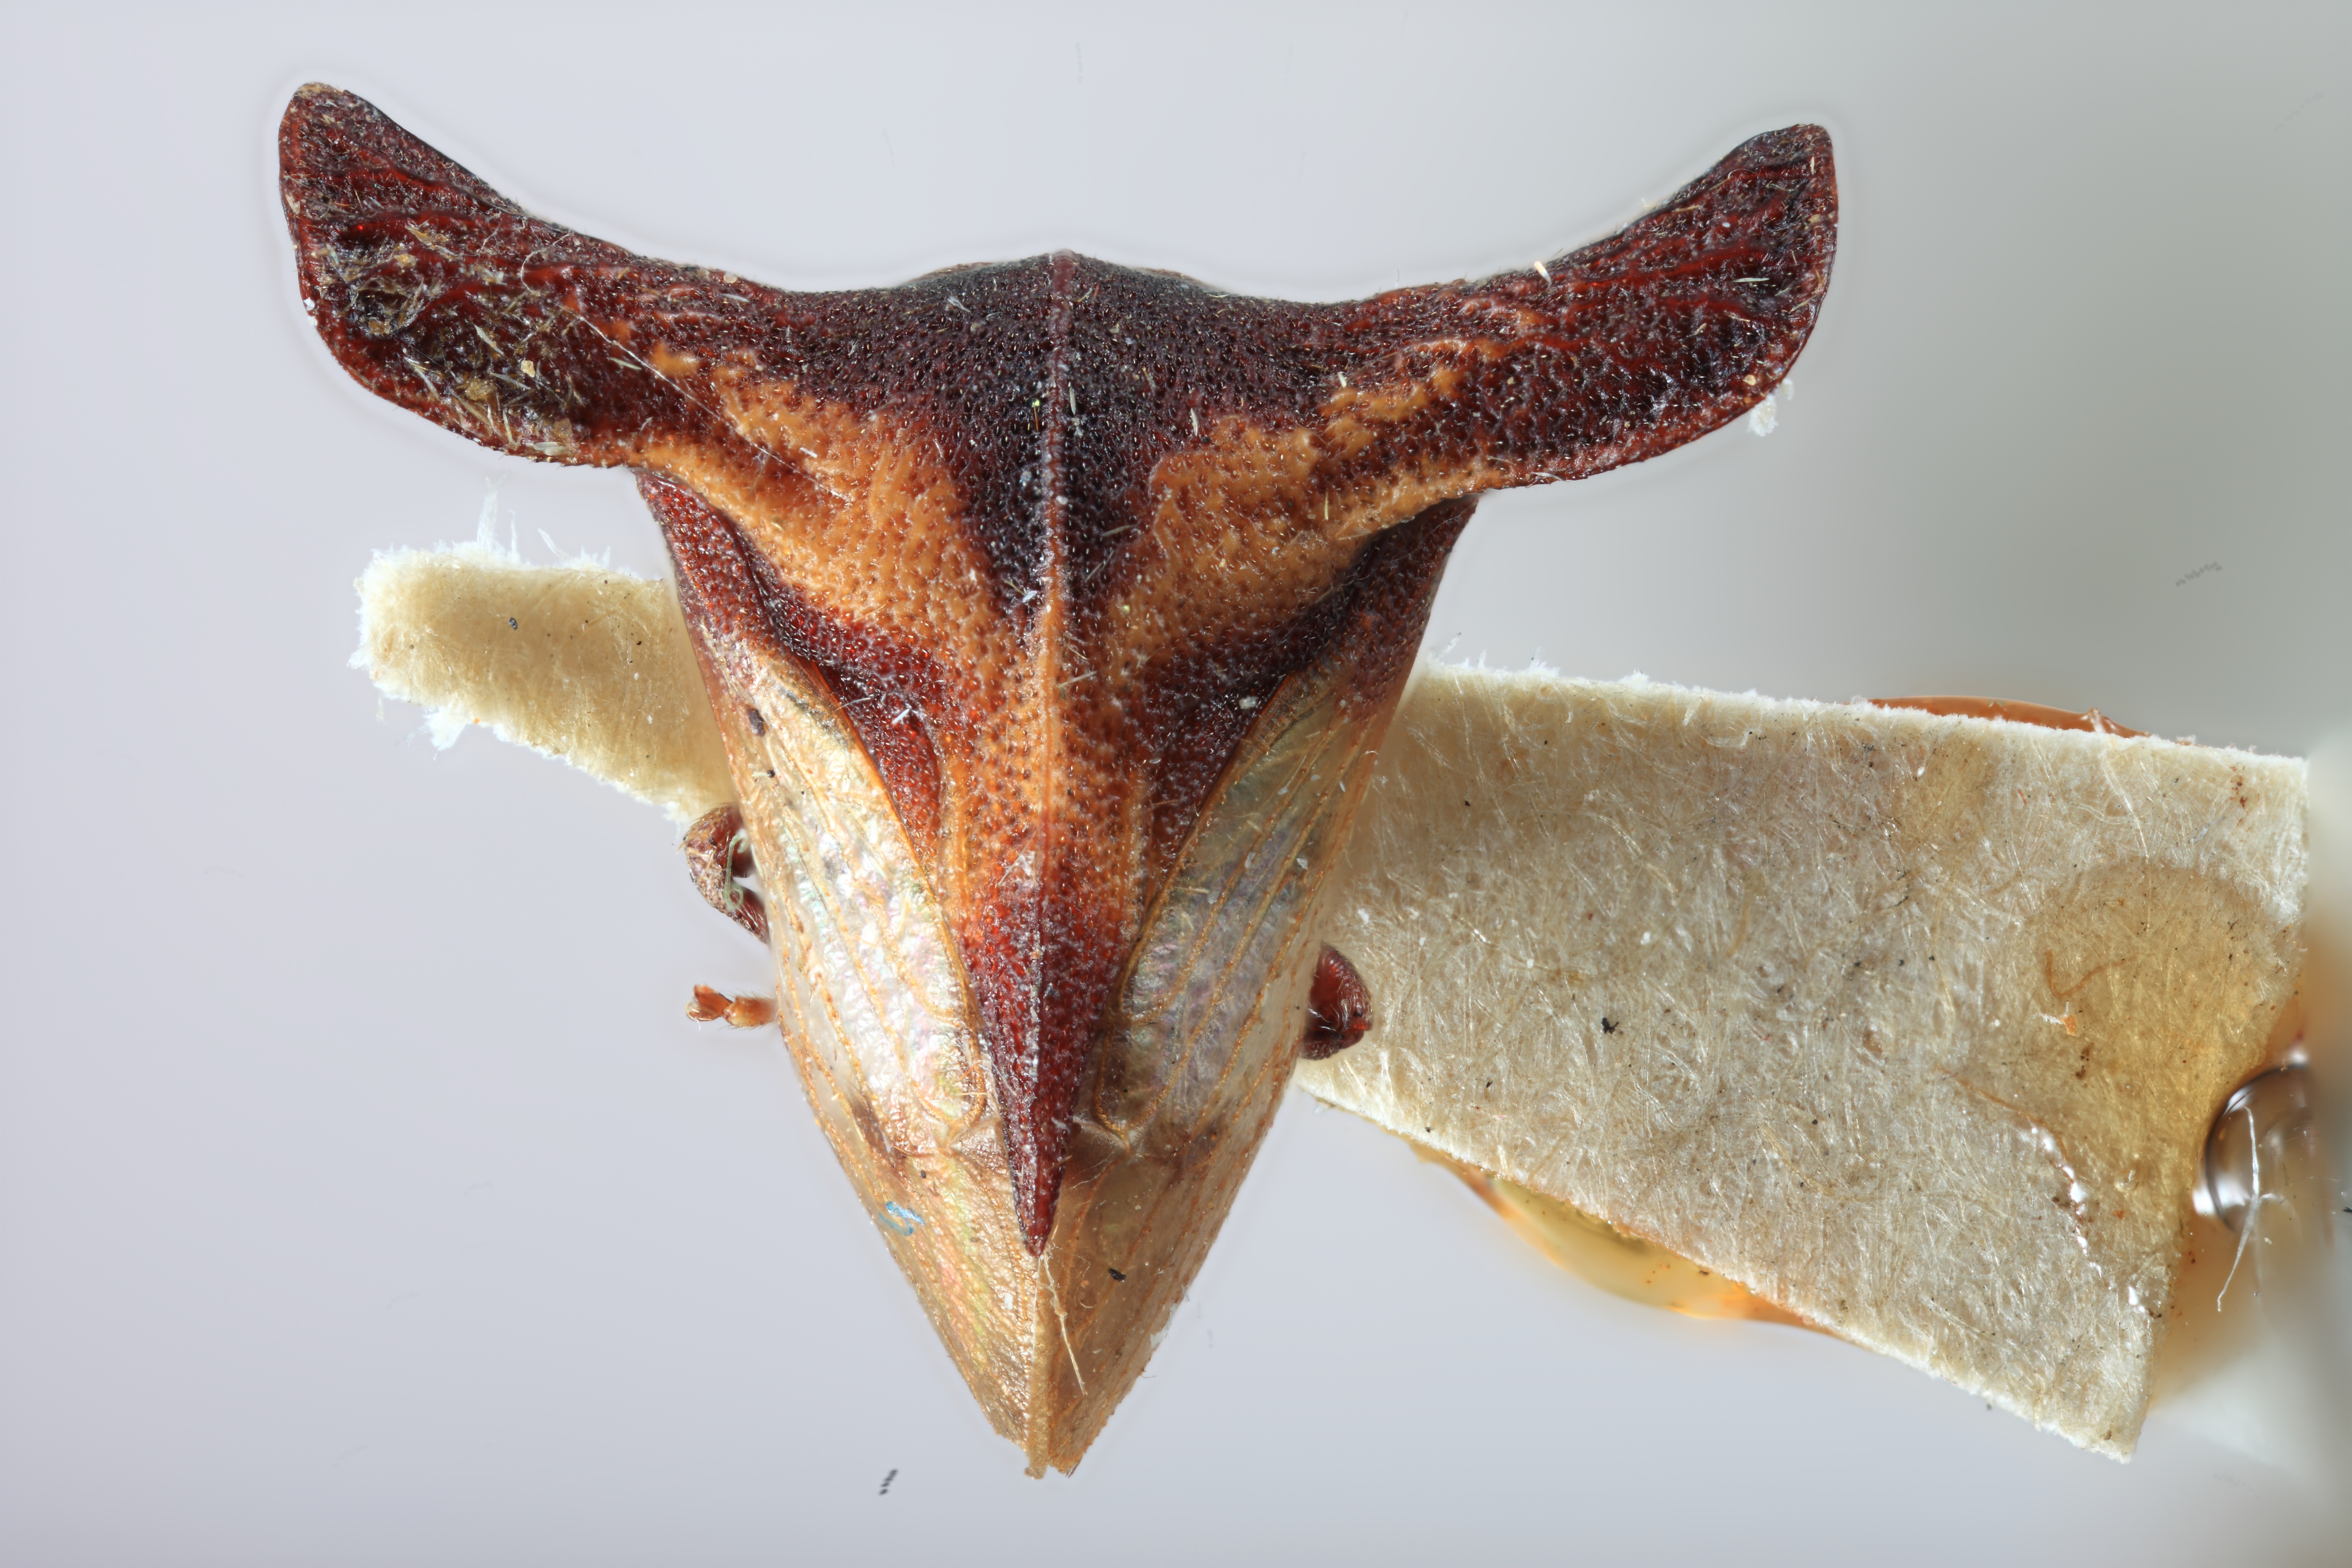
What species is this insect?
Sipylus auriculatus
